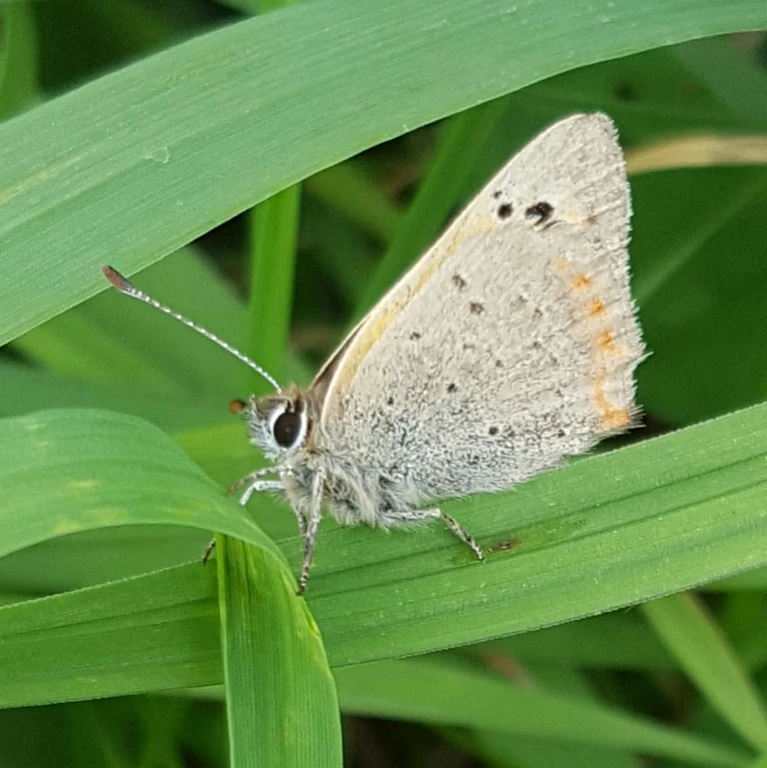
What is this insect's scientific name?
Lycaena phlaeas
